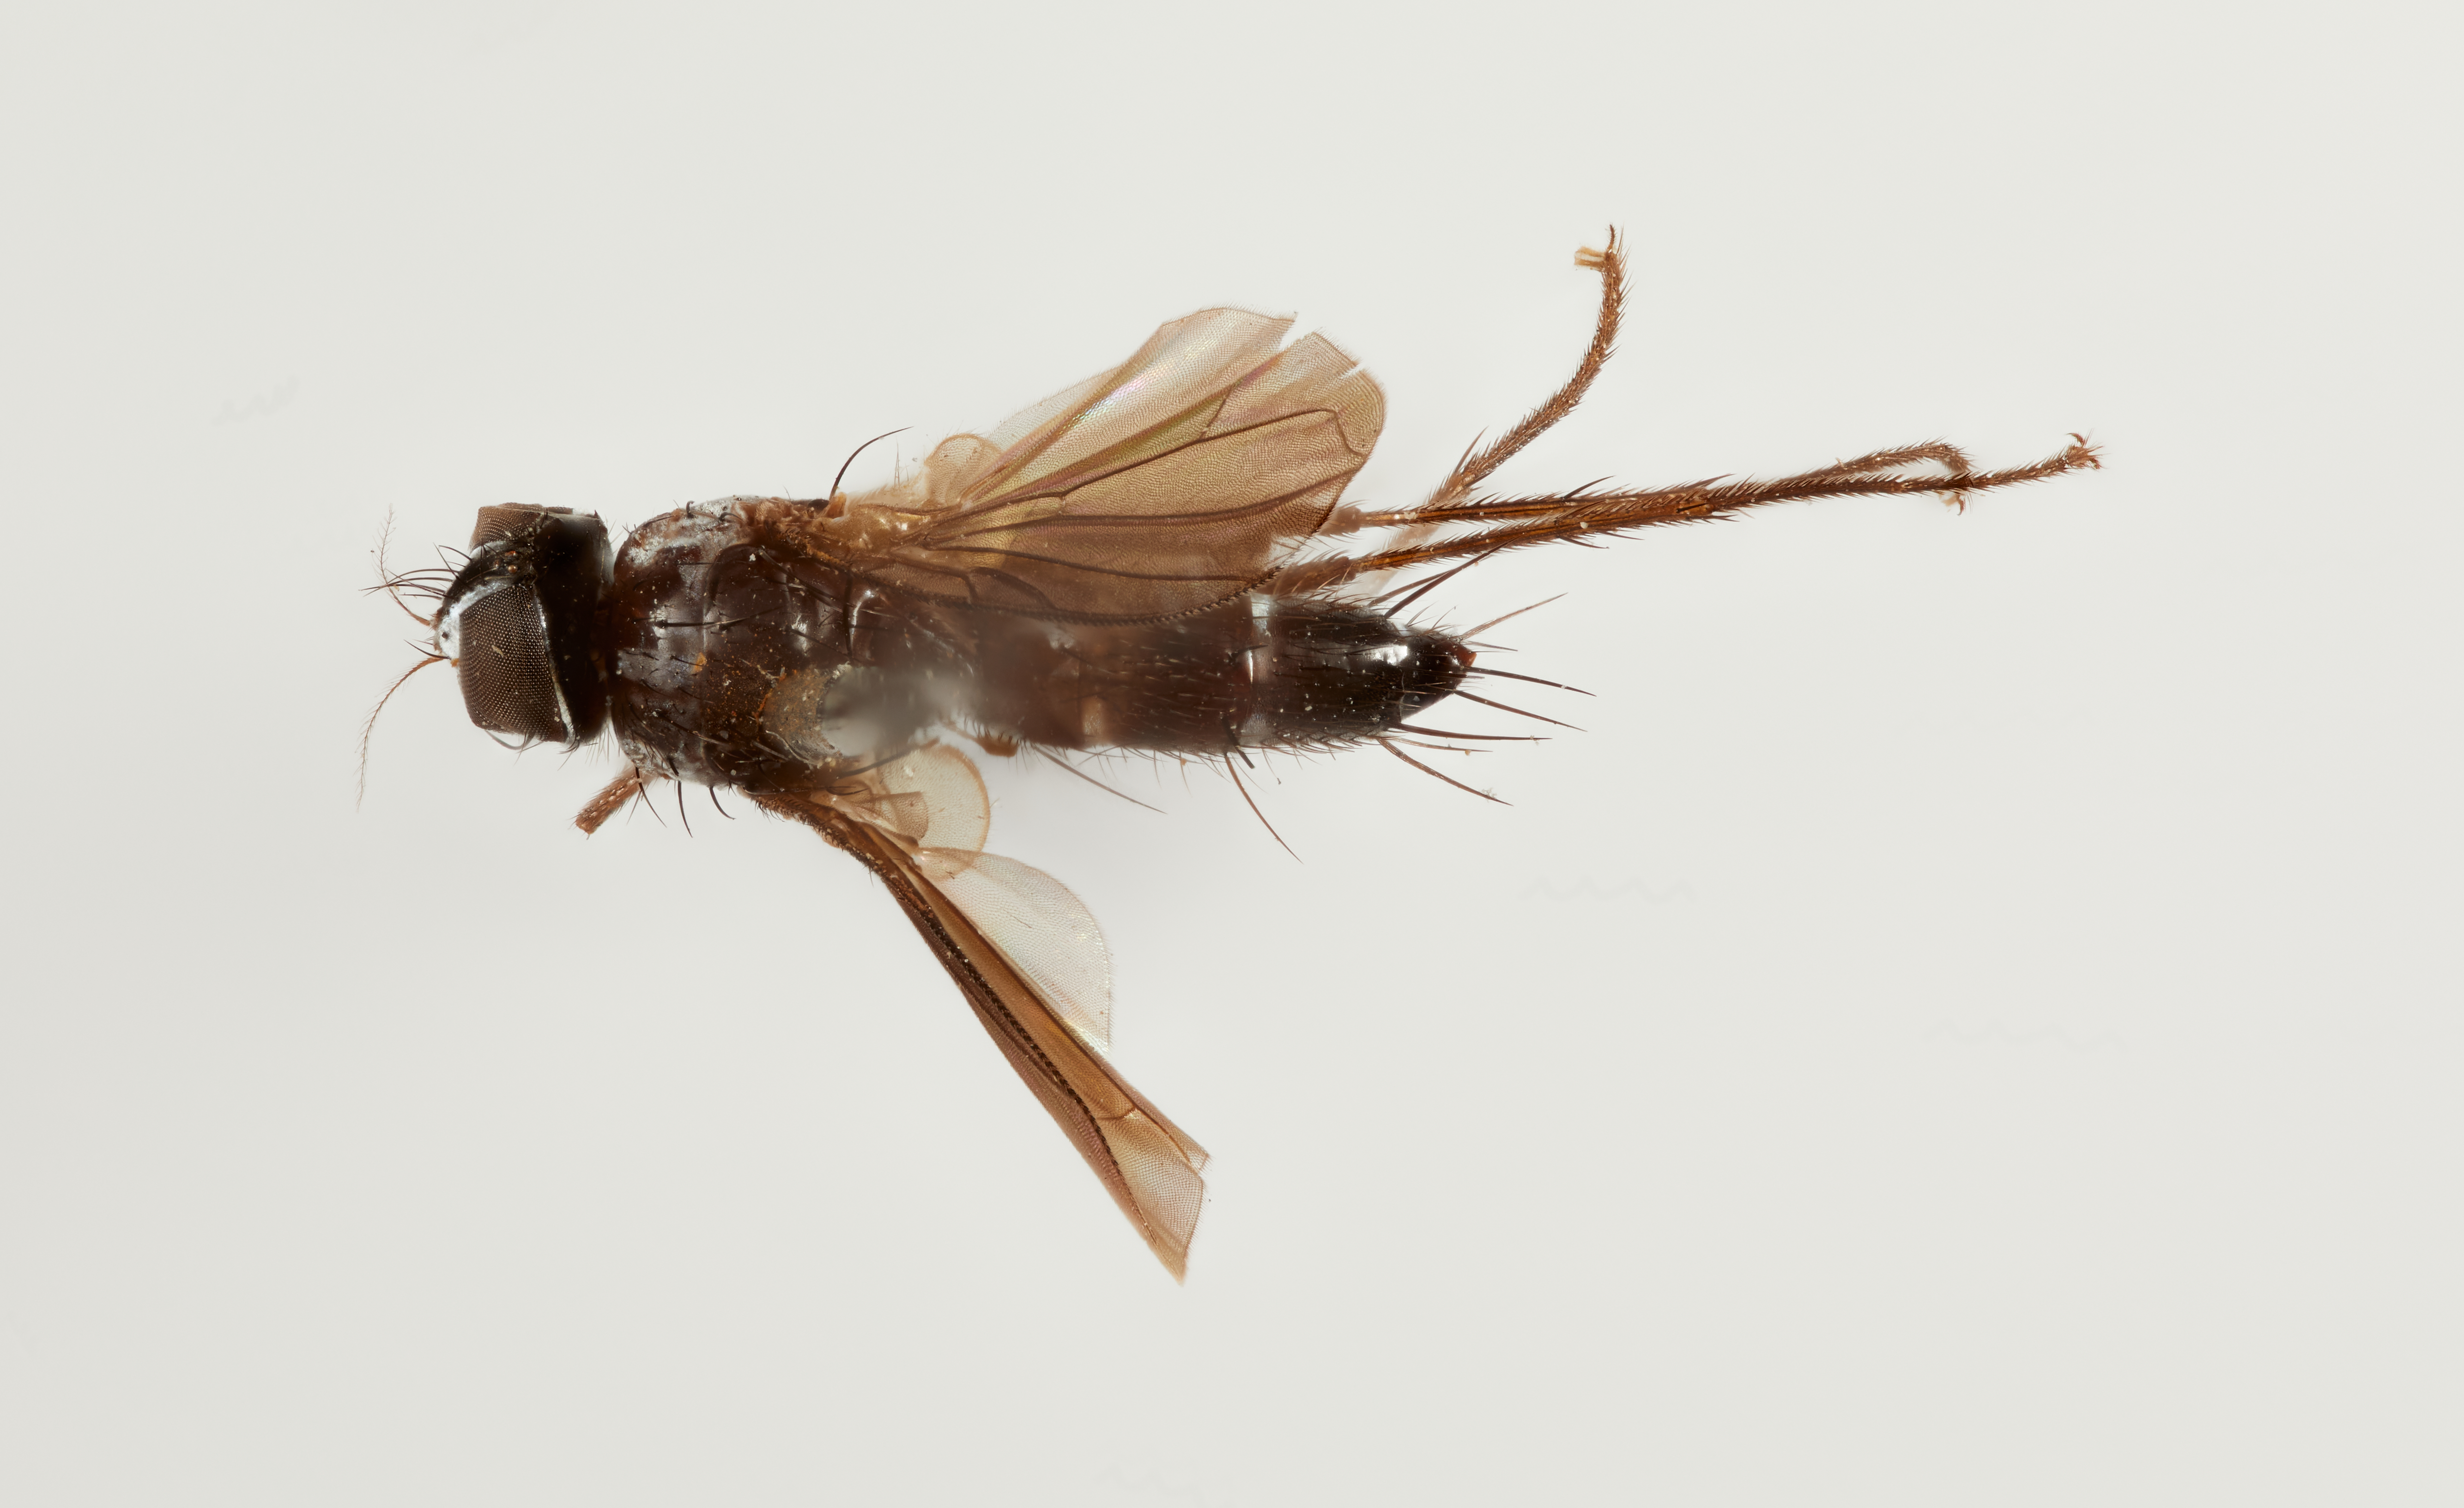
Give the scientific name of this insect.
Microchaetona gracilis
